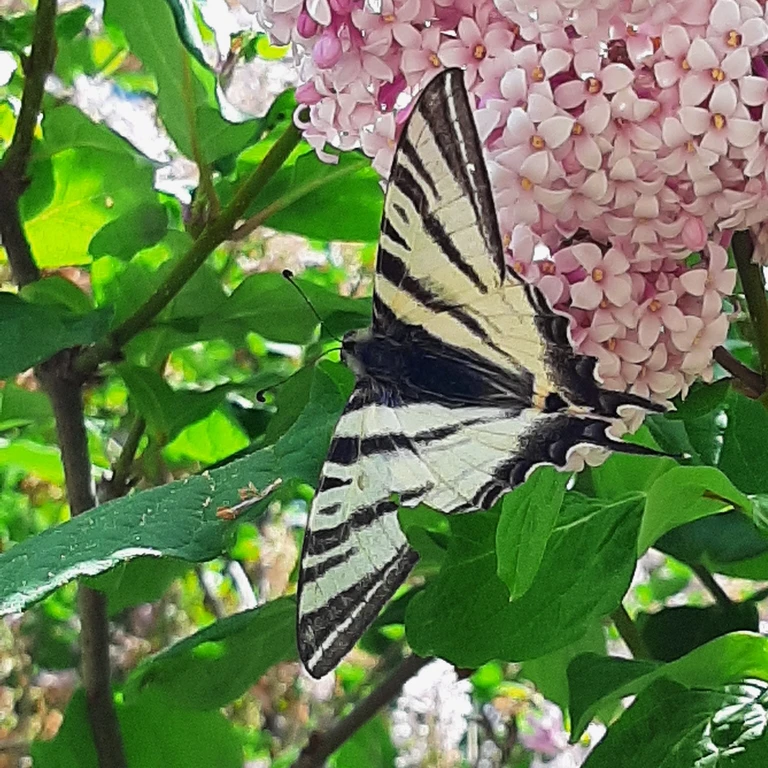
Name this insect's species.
Iphiclides podalirius
